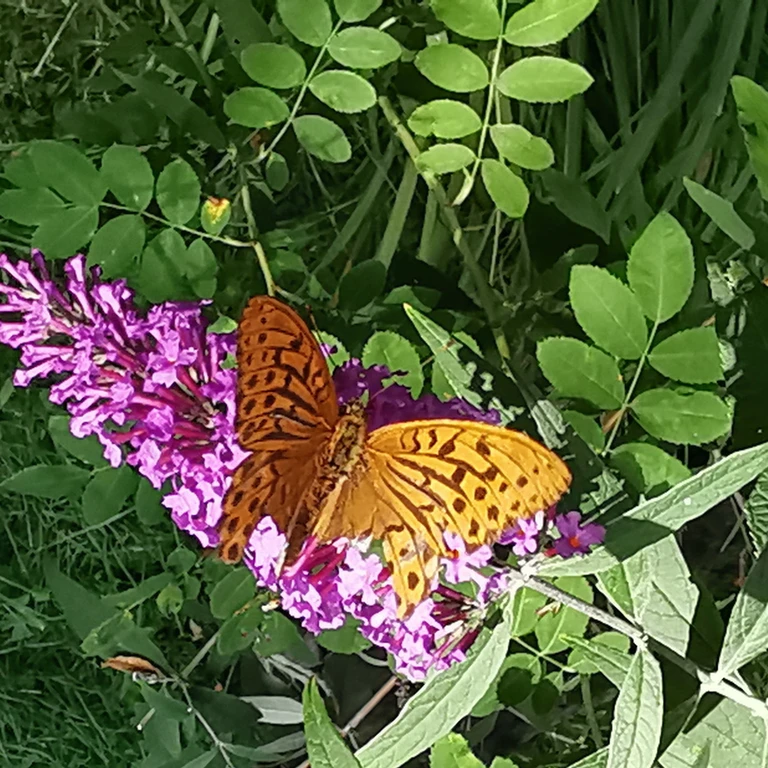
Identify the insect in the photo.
Argynnis paphia
